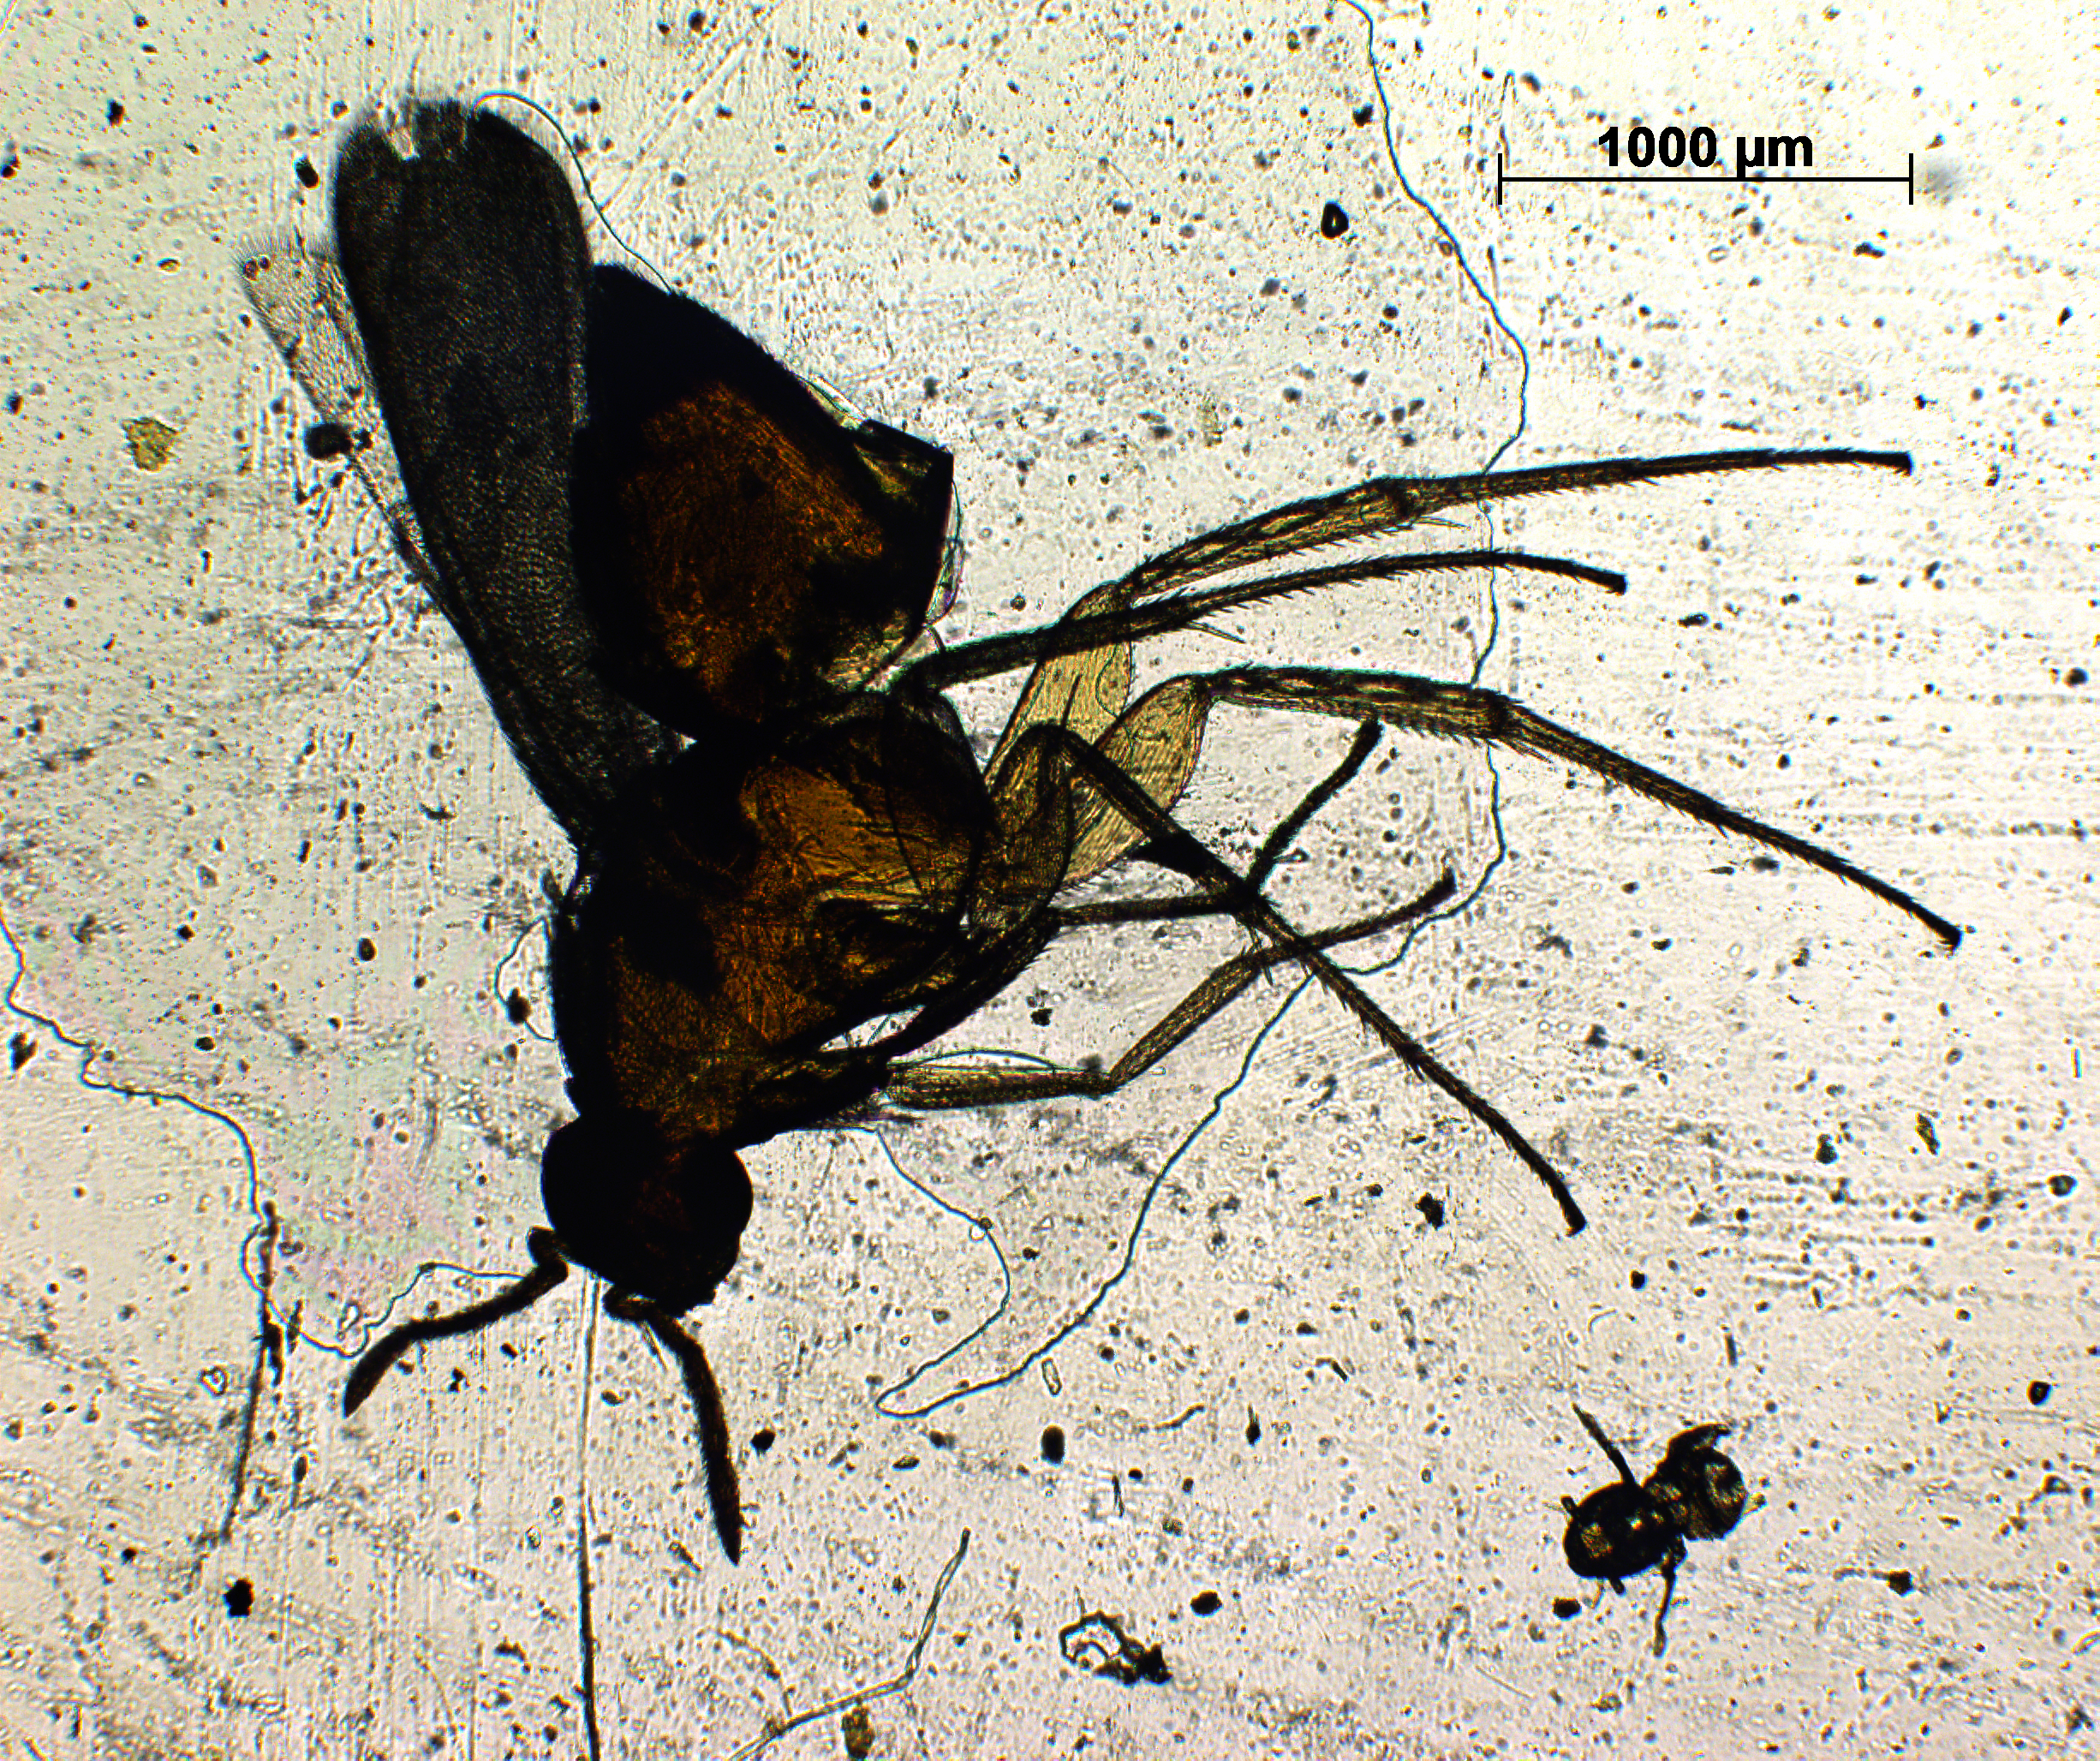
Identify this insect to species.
Elasmus khandalus
